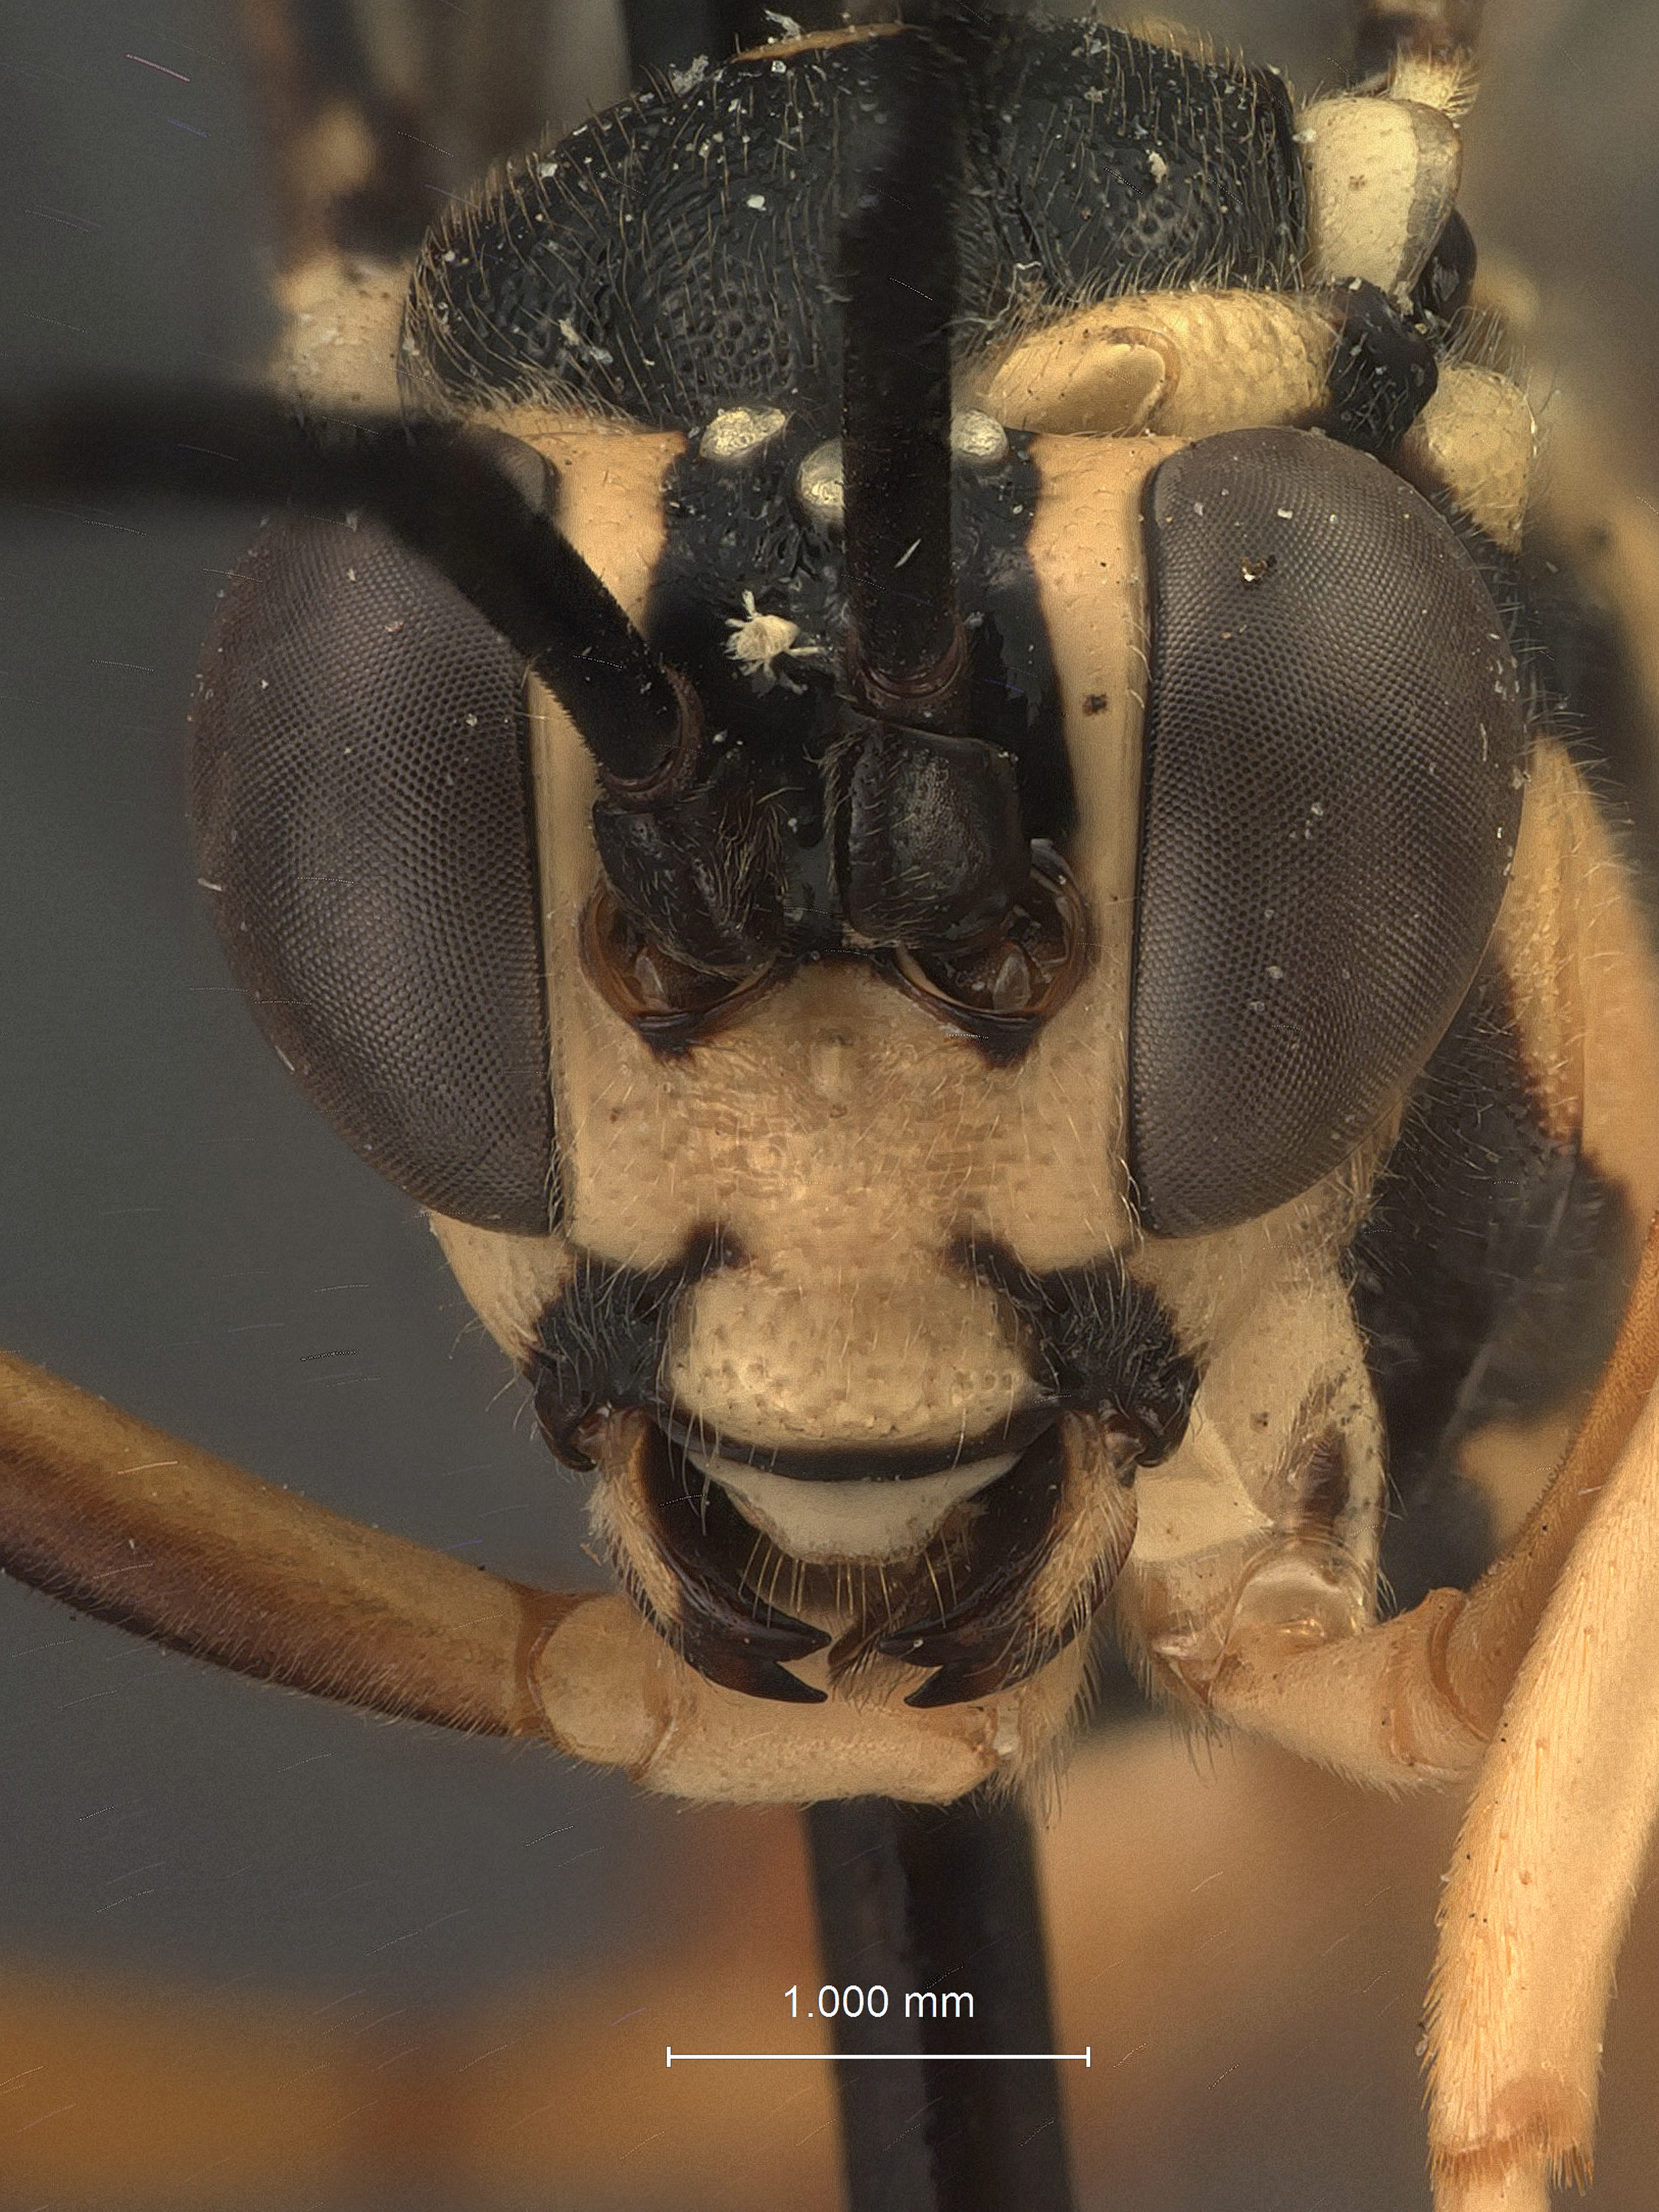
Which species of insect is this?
Cryptanura tenuiterebrata
